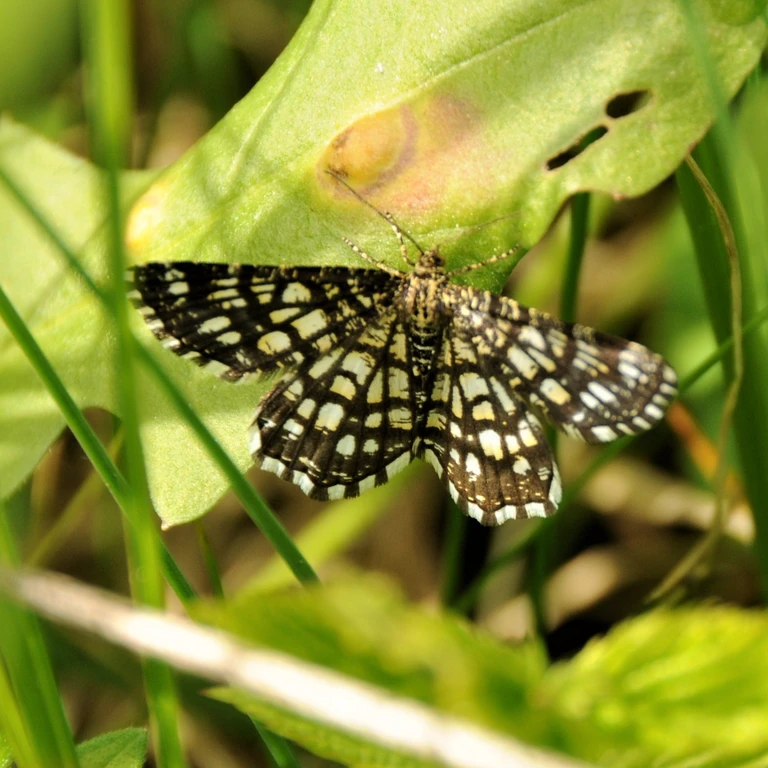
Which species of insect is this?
Chiasmia clathrata
